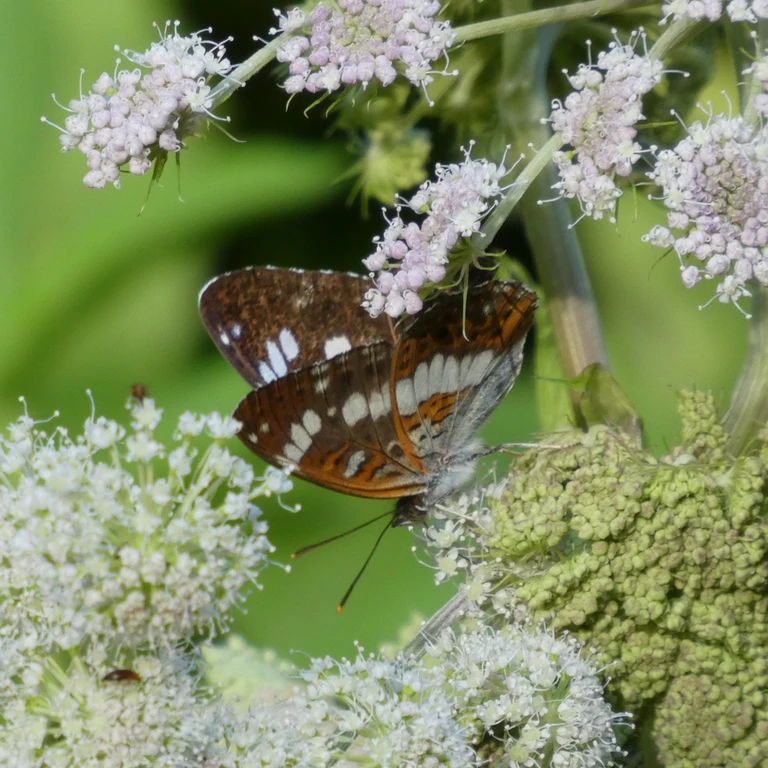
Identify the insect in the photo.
Limenitis camilla (also Ladoga camilla)
